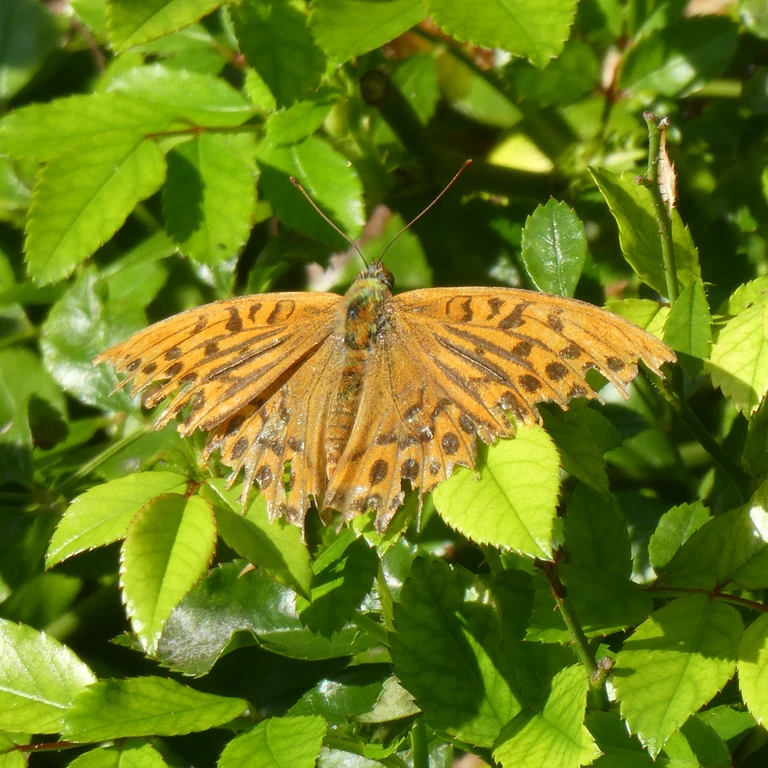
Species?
Argynnis paphia
